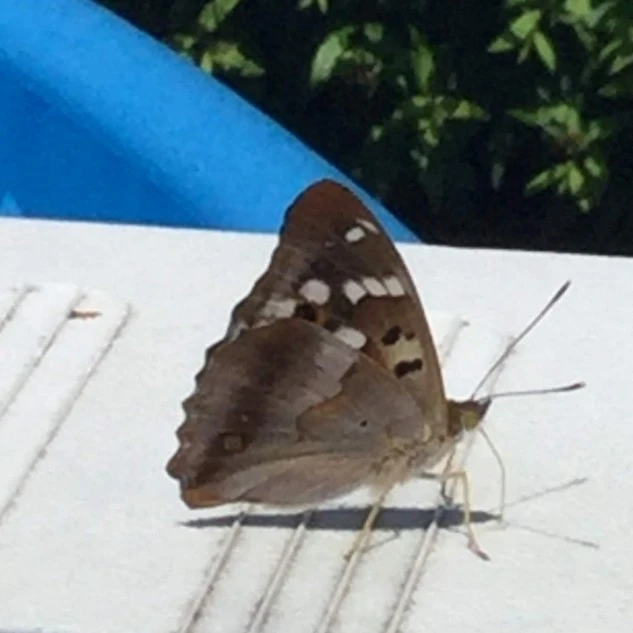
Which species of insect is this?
Apatura ilia
